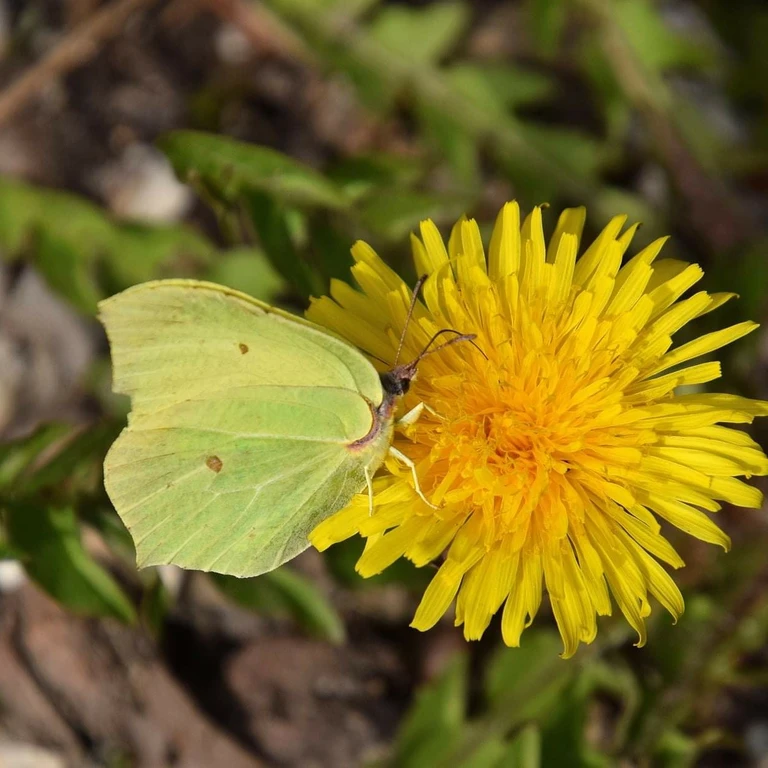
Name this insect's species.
Gonepteryx rhamni
